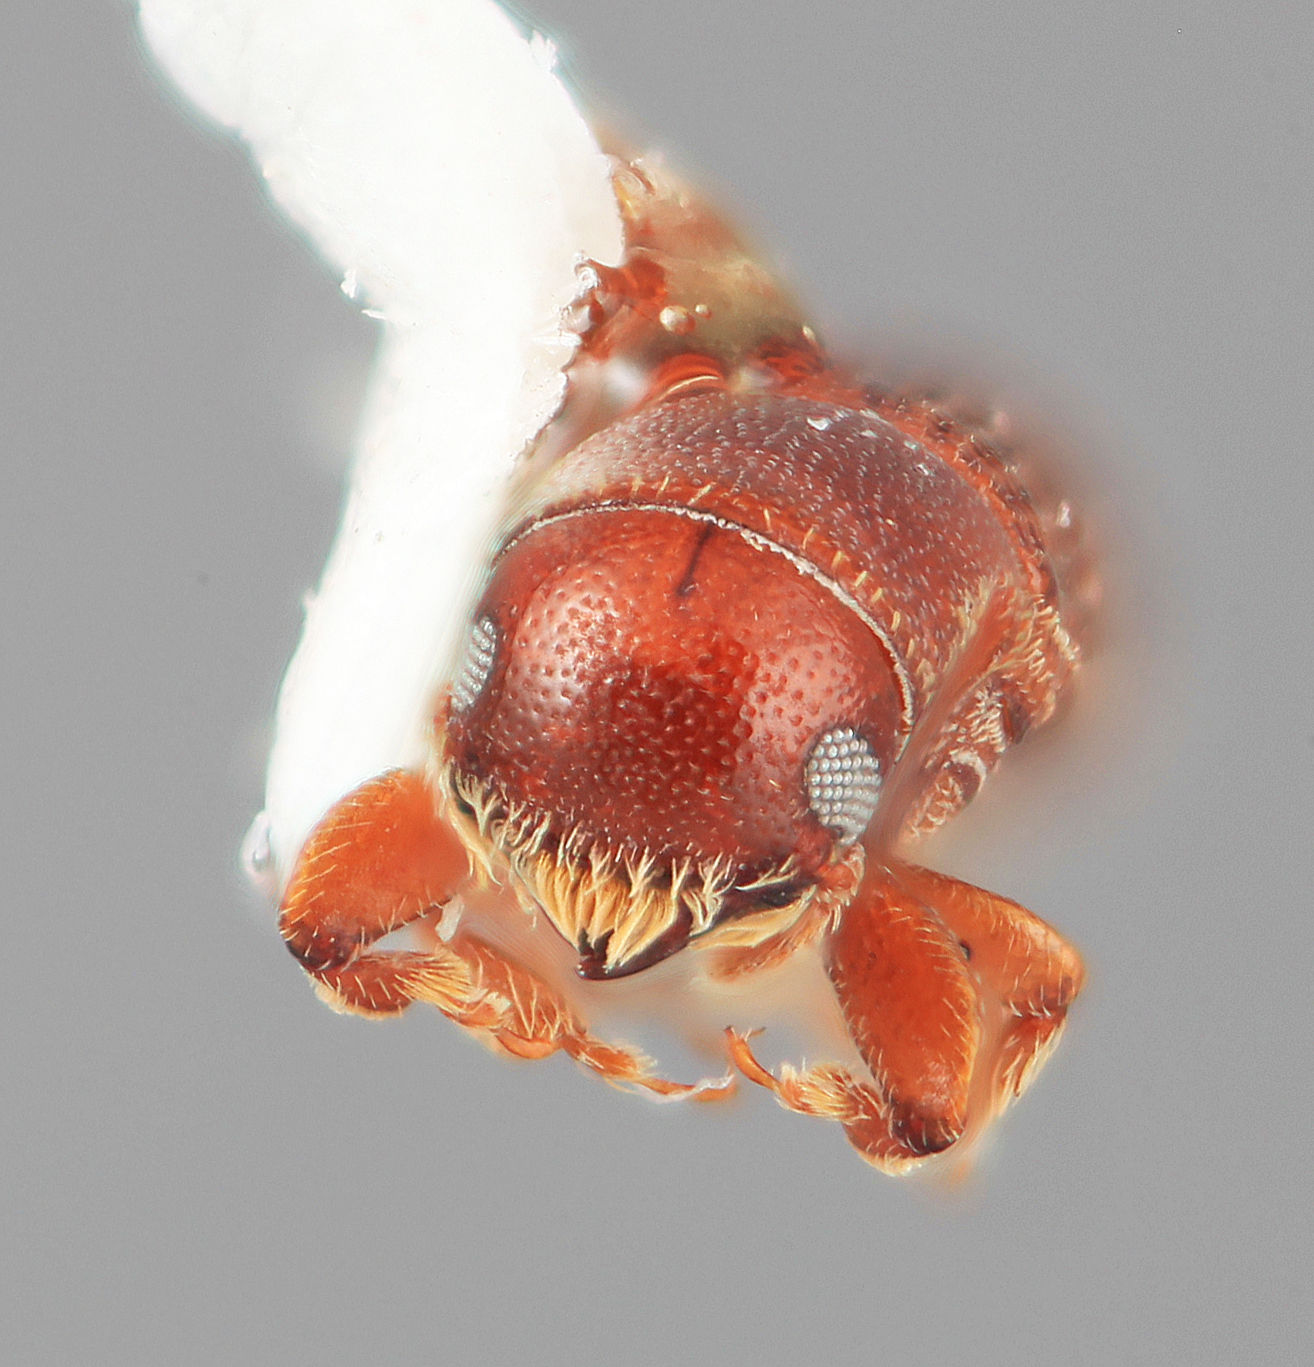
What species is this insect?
Carphodicticus cristatus
